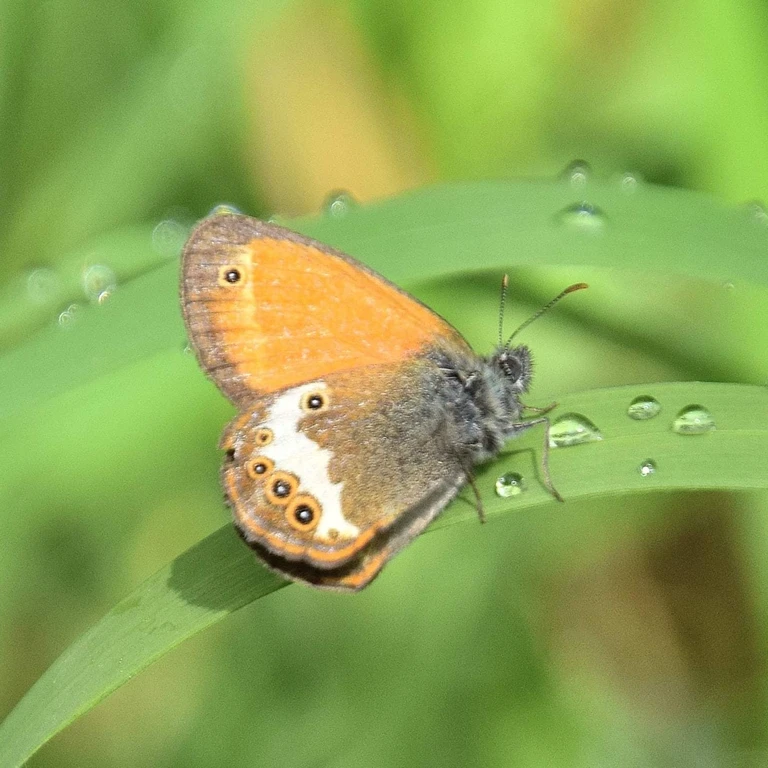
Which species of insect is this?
Coenonympha arcania
